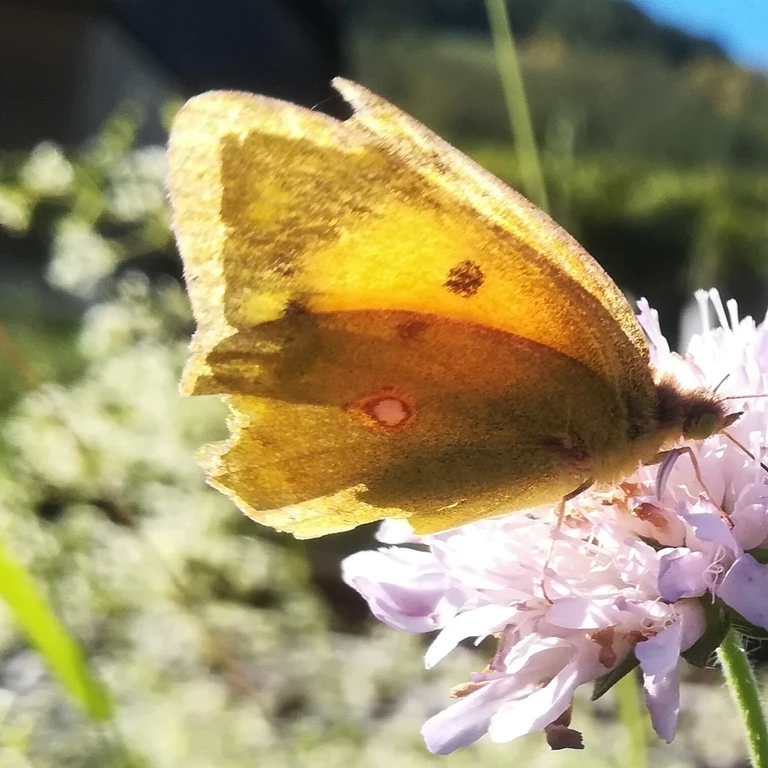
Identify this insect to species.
Colias croceus
